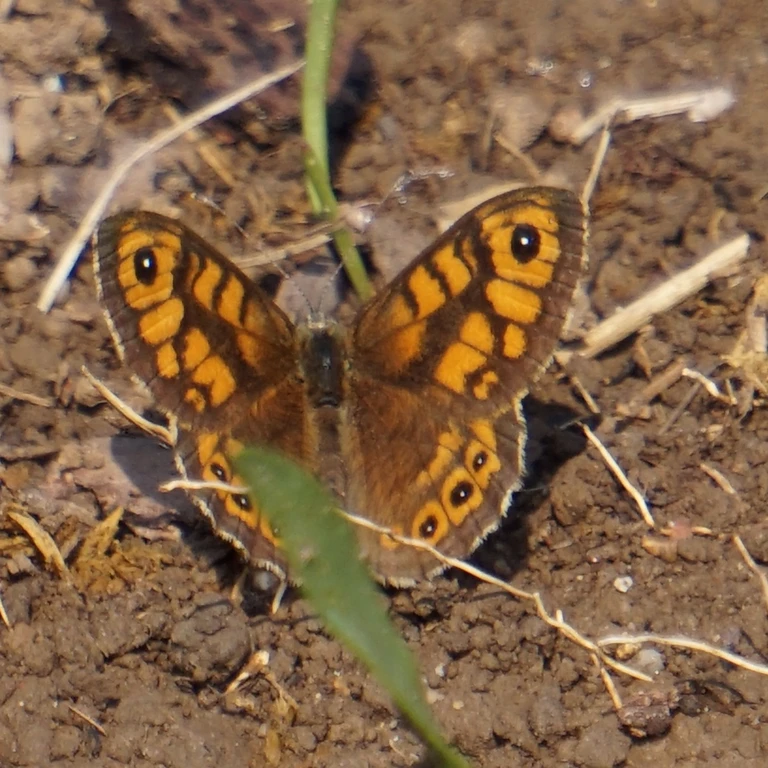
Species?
Lasiommata megera (also Pararge megera)
